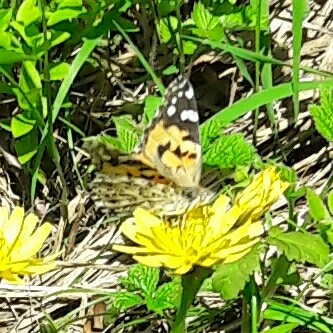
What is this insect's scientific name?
Vanessa cardui
